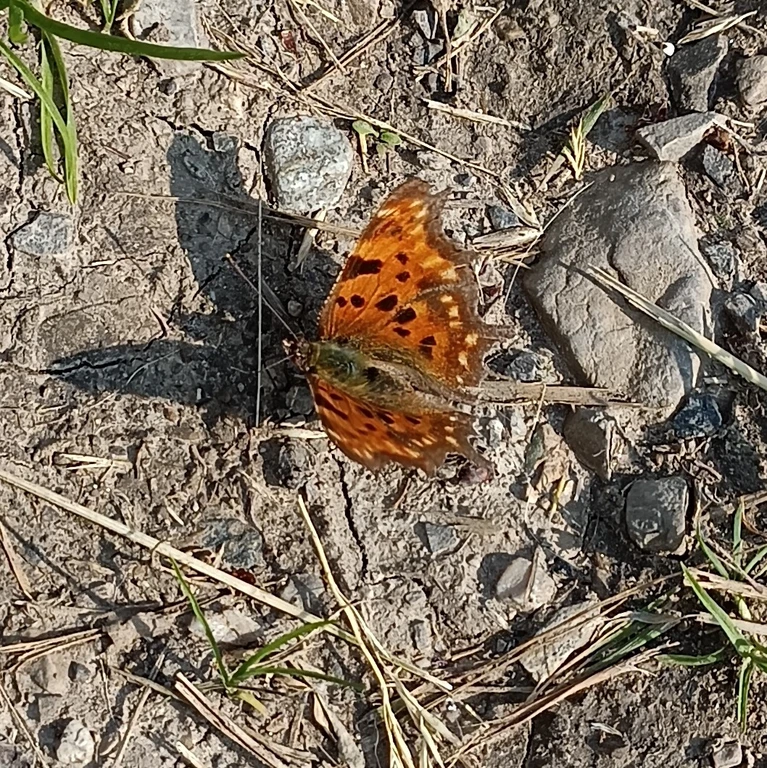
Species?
Polygonia c-album
